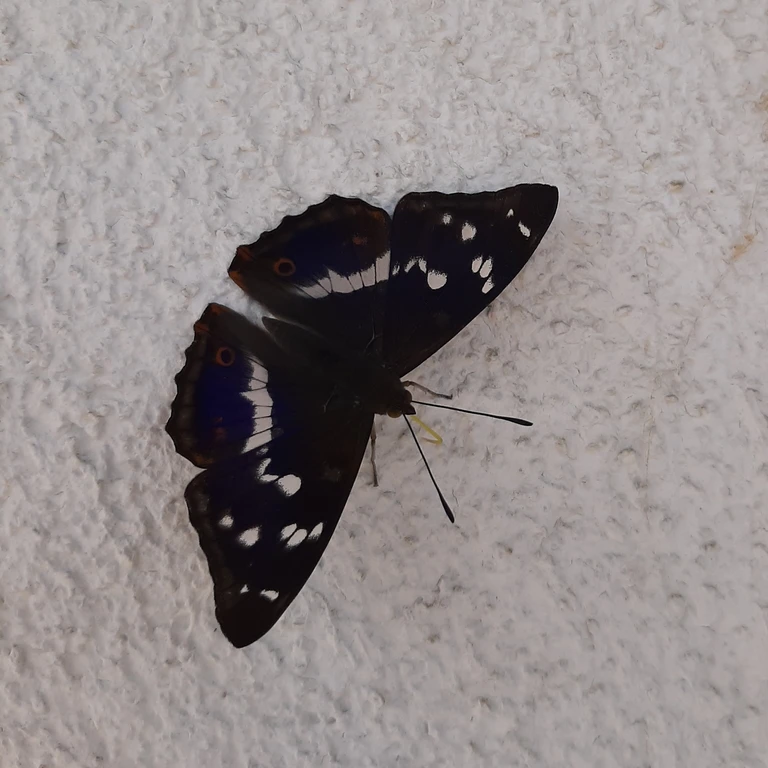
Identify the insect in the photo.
Apatura iris
